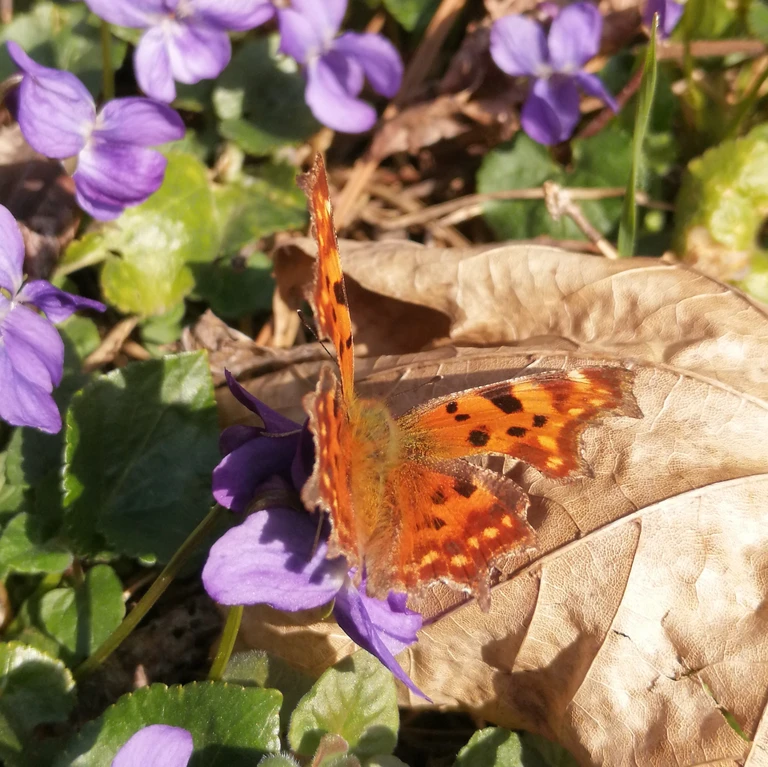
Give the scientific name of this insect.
Polygonia c-album
